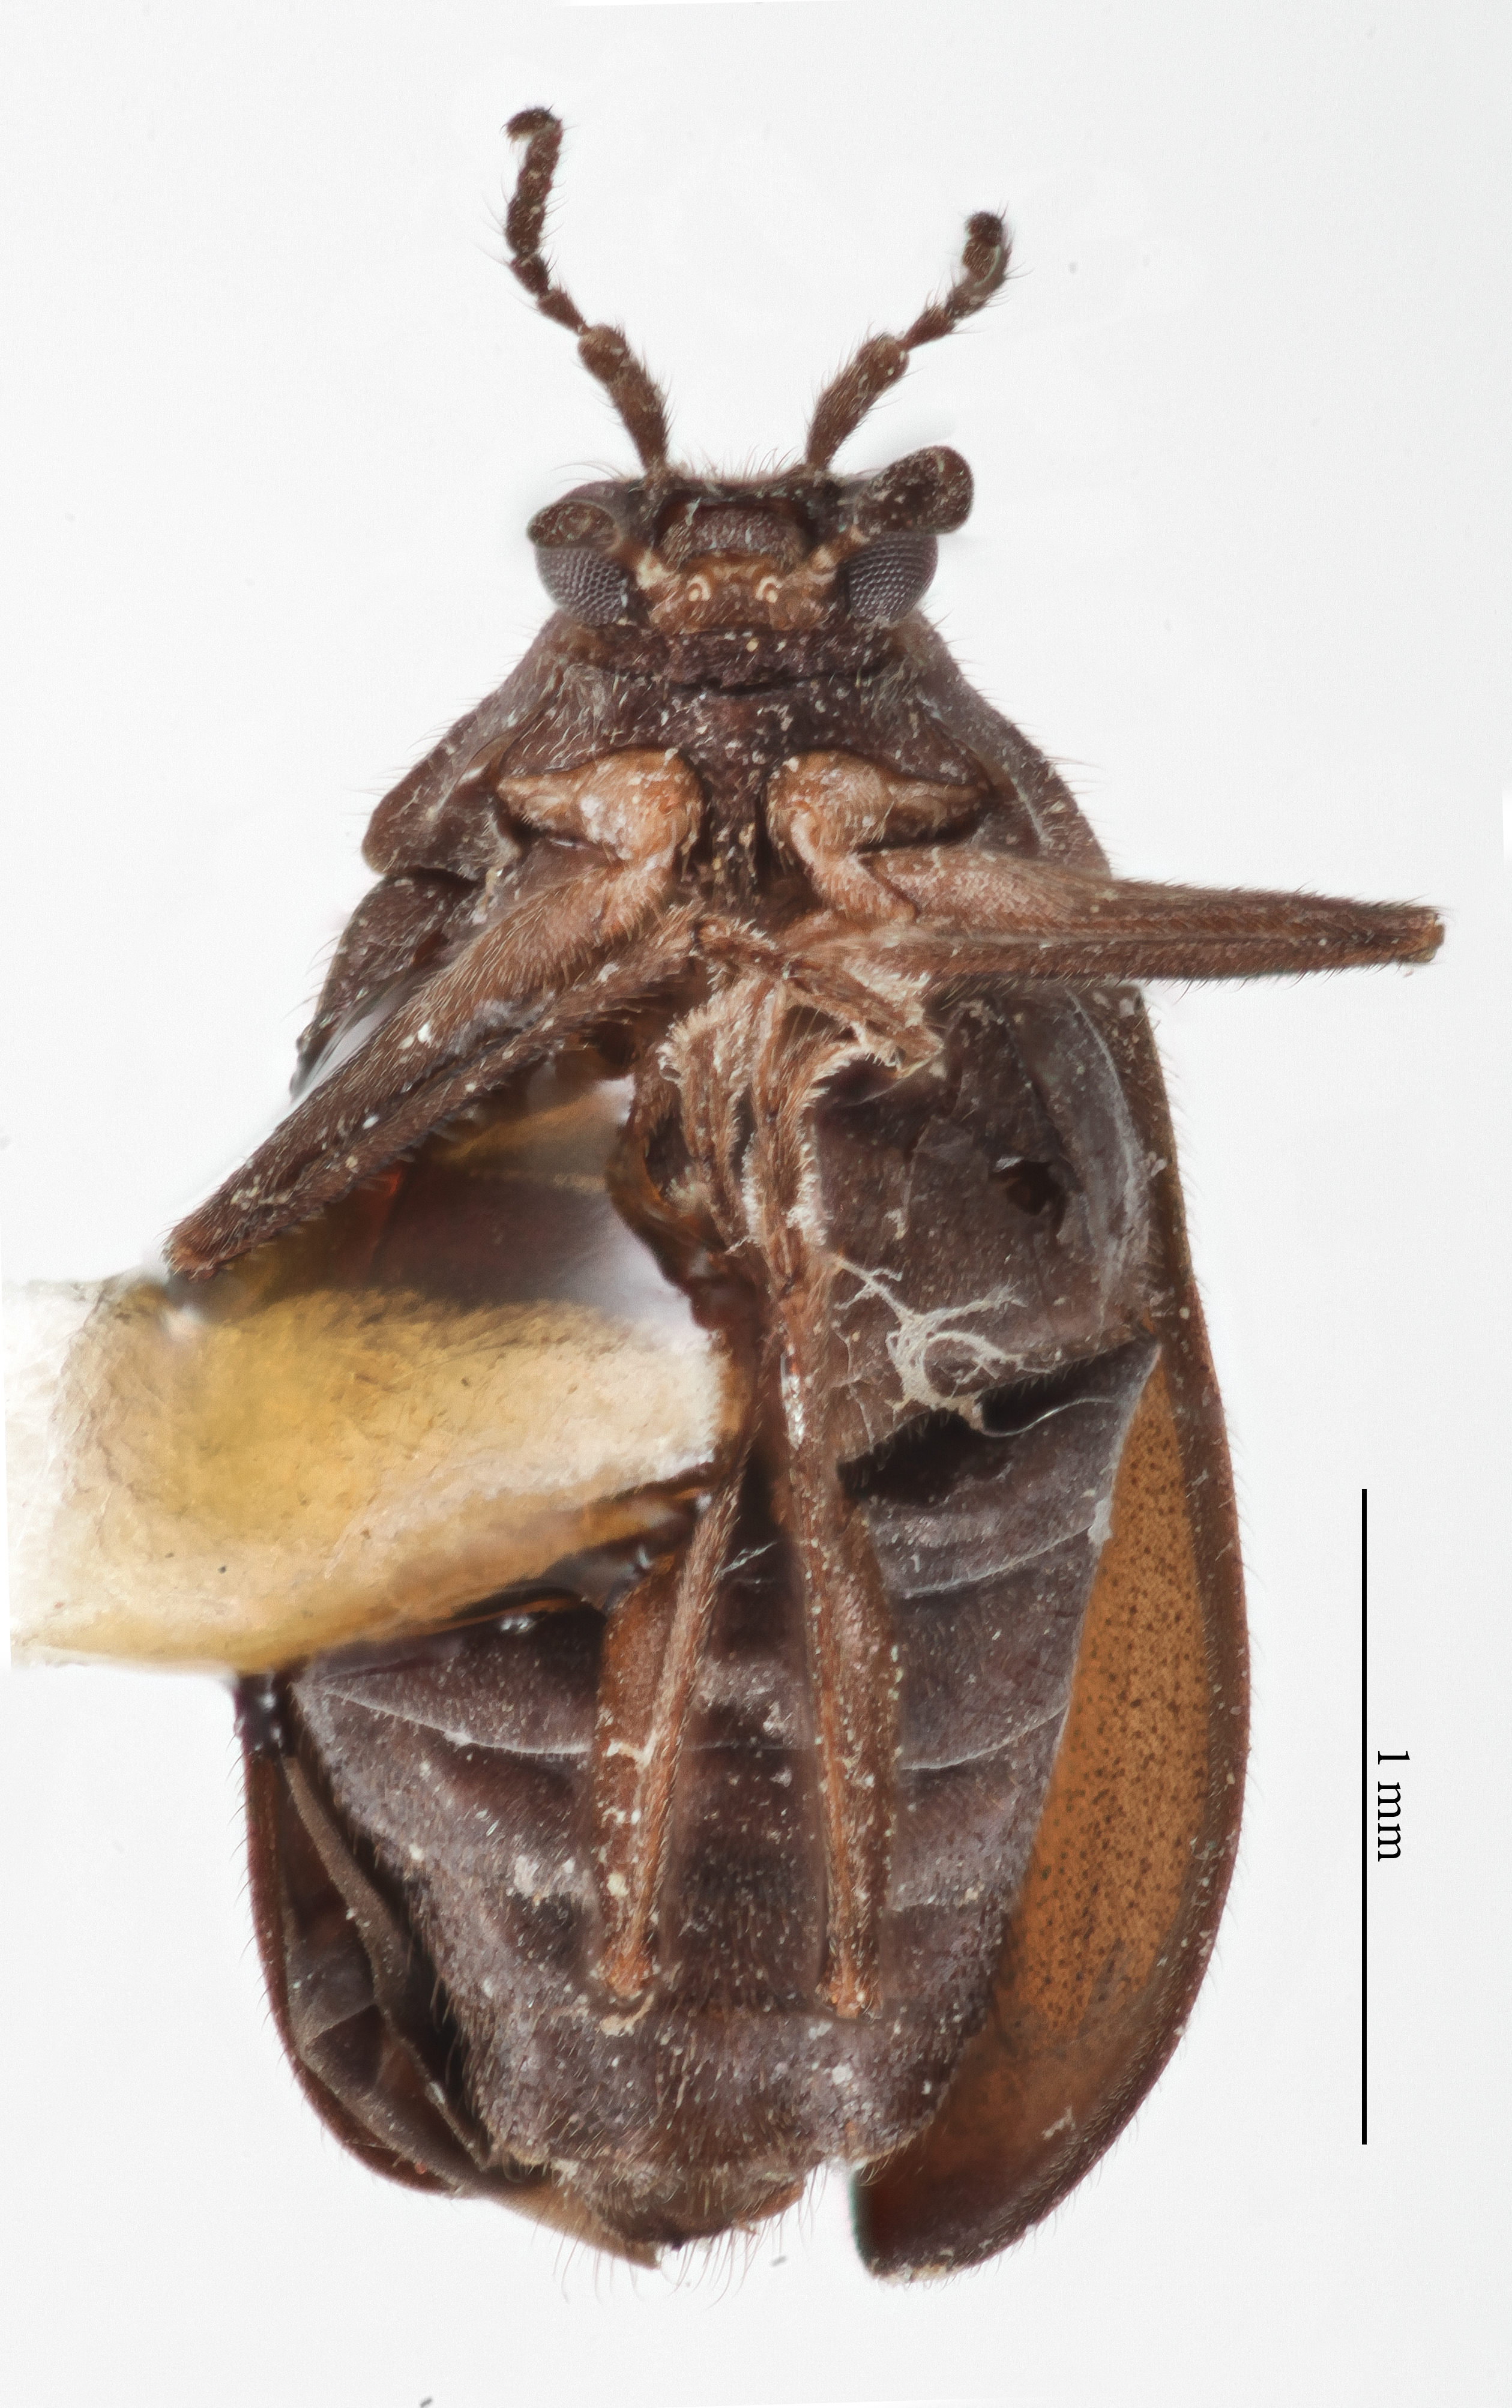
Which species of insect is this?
Psephenops smithi
